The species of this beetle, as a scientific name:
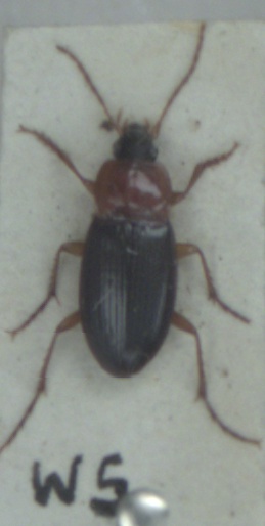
Calathus melanocephalus
